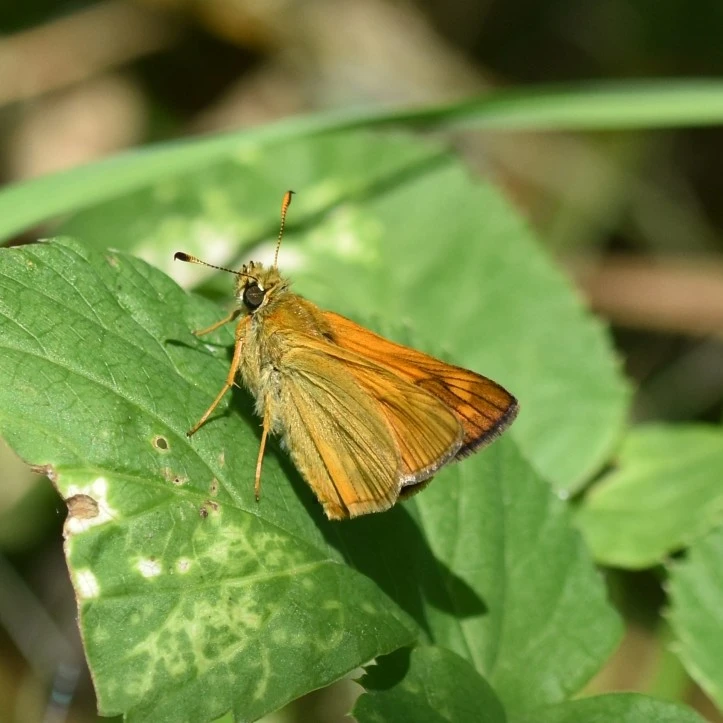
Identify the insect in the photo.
Ochlodes sylvanus (also Ochlodes venata)
